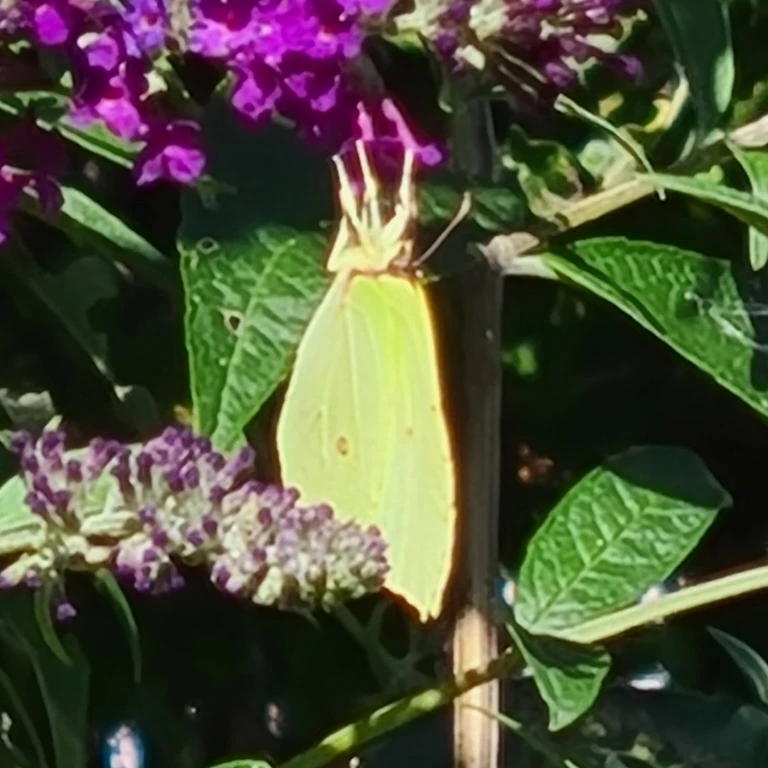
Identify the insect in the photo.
Gonepteryx rhamni
